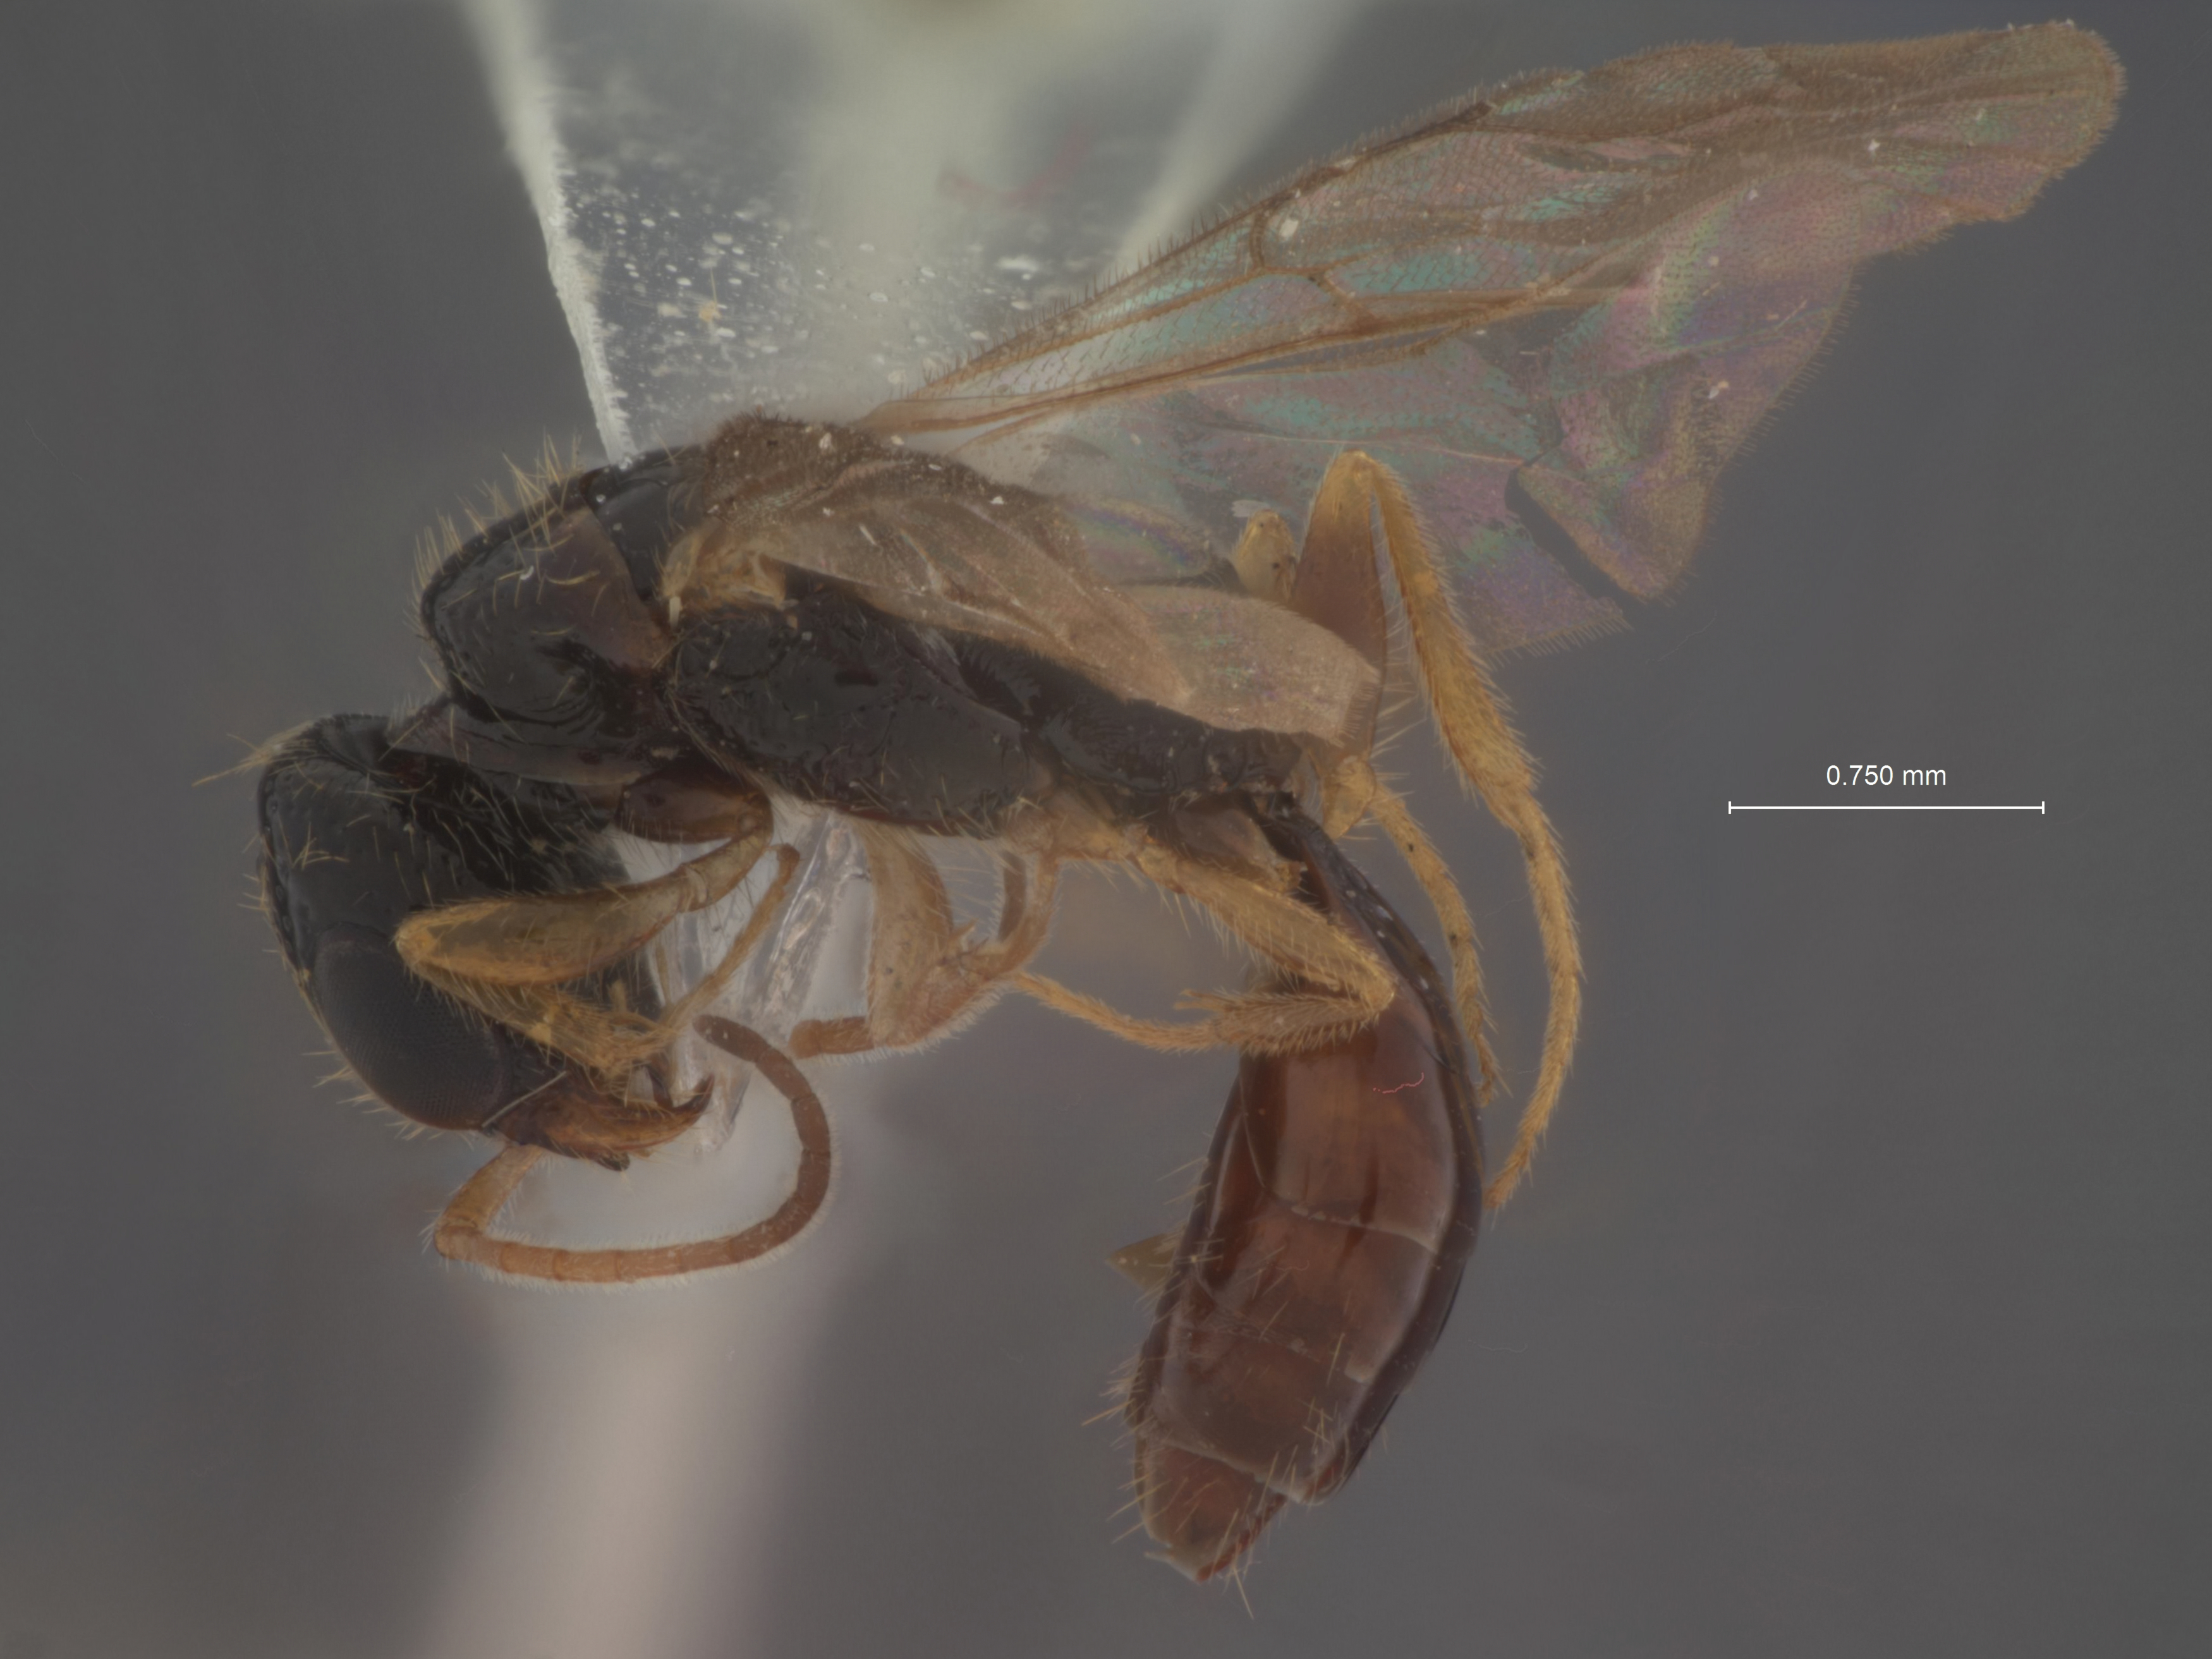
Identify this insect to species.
Epyris tagala
